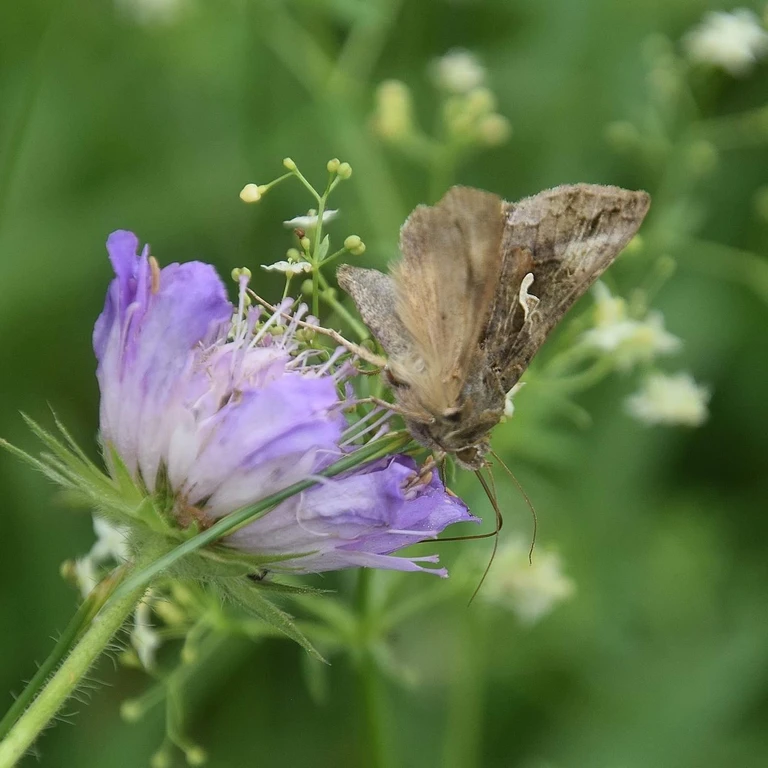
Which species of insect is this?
Autographa gamma
